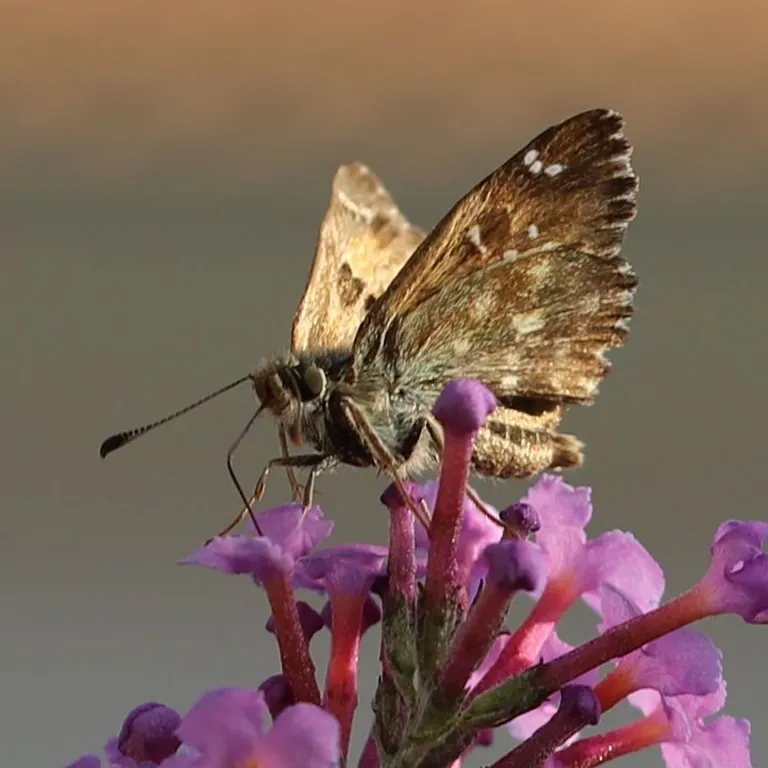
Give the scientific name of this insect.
Carcharodus alceae
